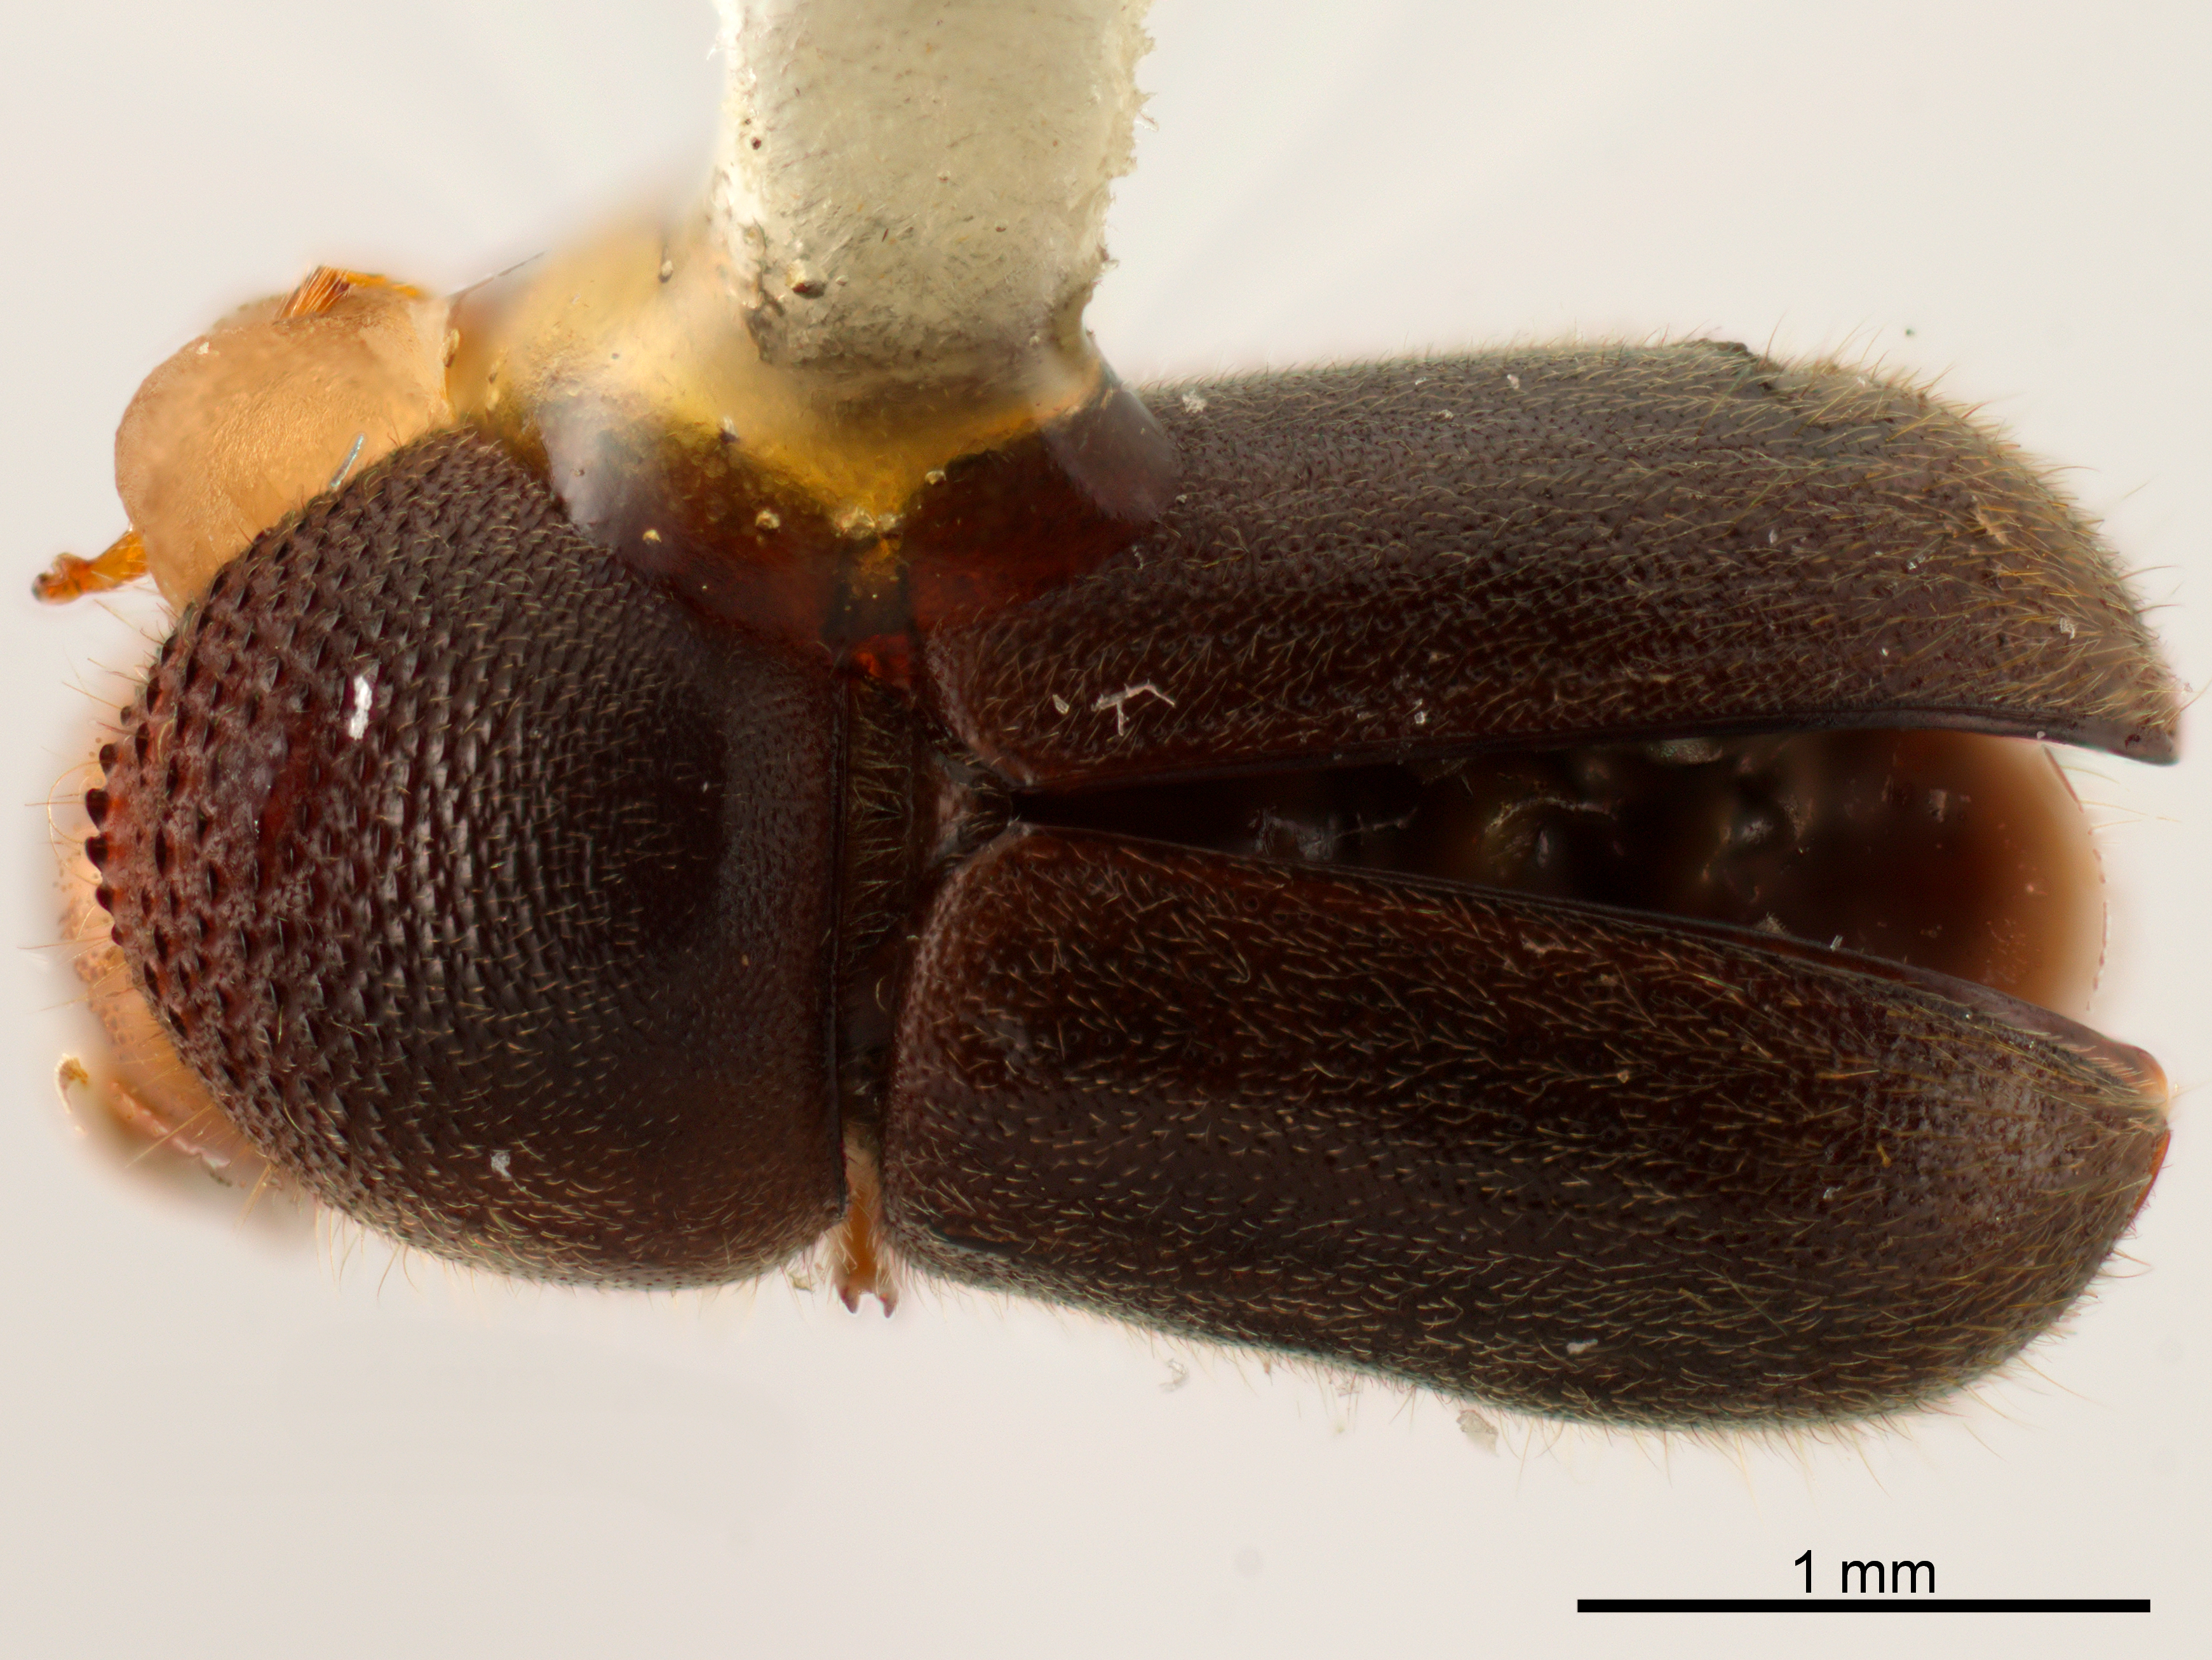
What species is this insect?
Indocryphalus intermedius
